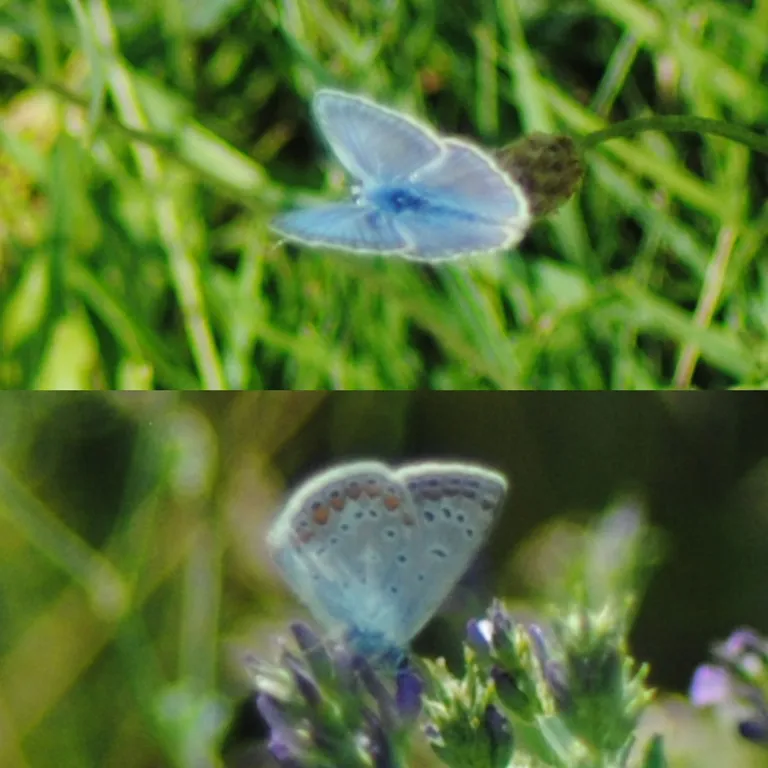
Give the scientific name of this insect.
Polyommatus icarus
